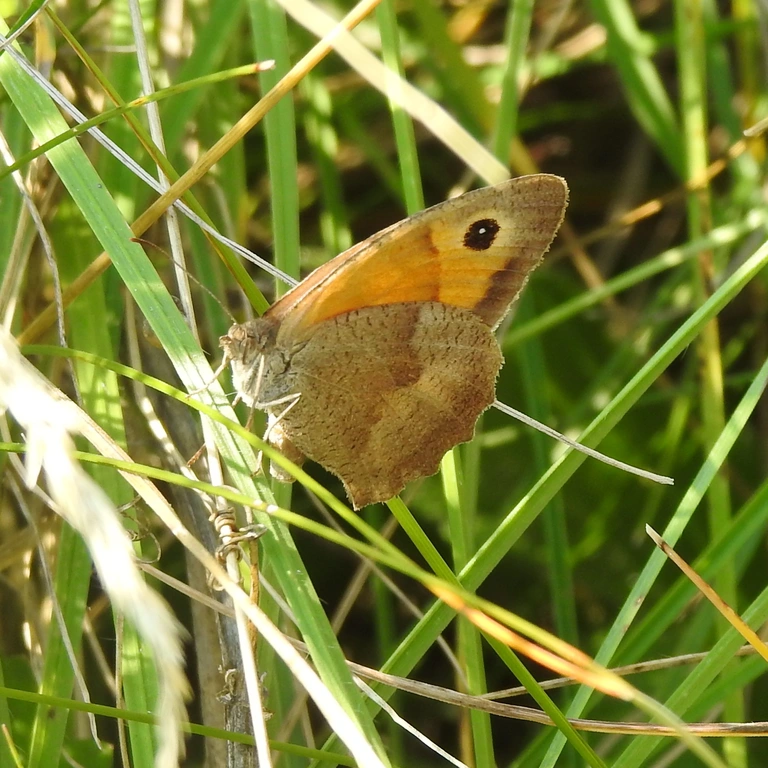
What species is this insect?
Maniola jurtina
